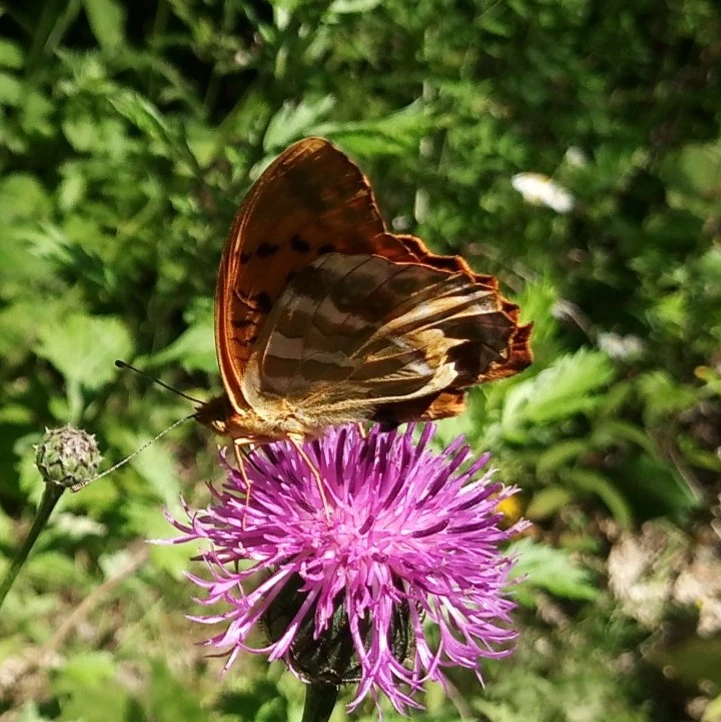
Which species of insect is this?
Argynnis paphia
